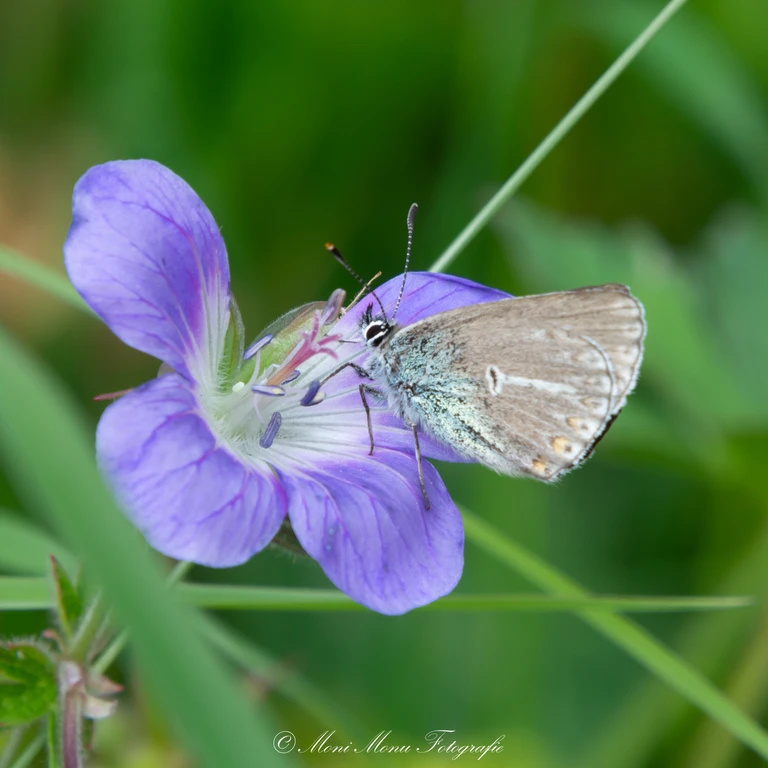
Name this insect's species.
Eumedonia eumedon
